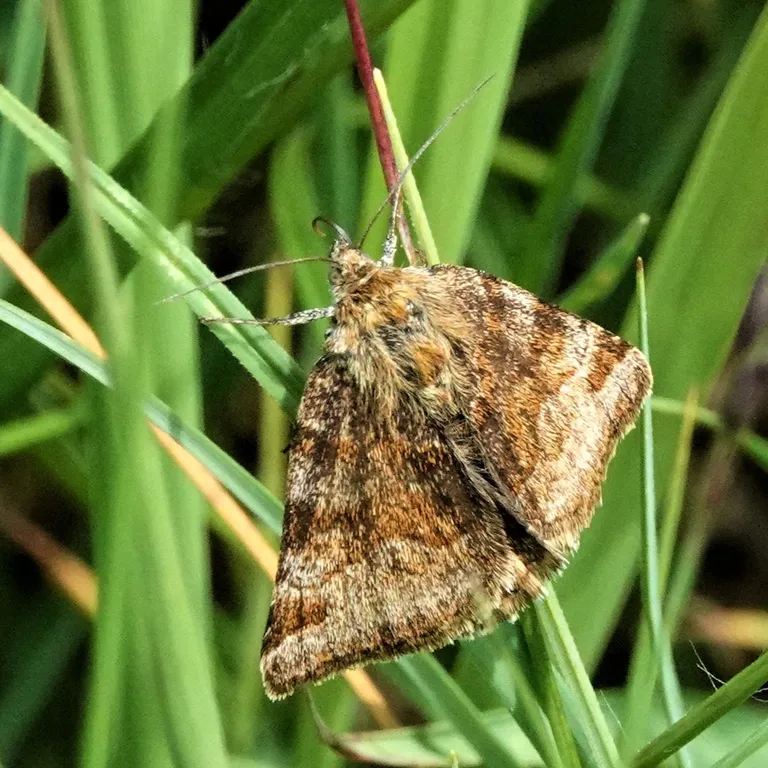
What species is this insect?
Euclidia glyphica
